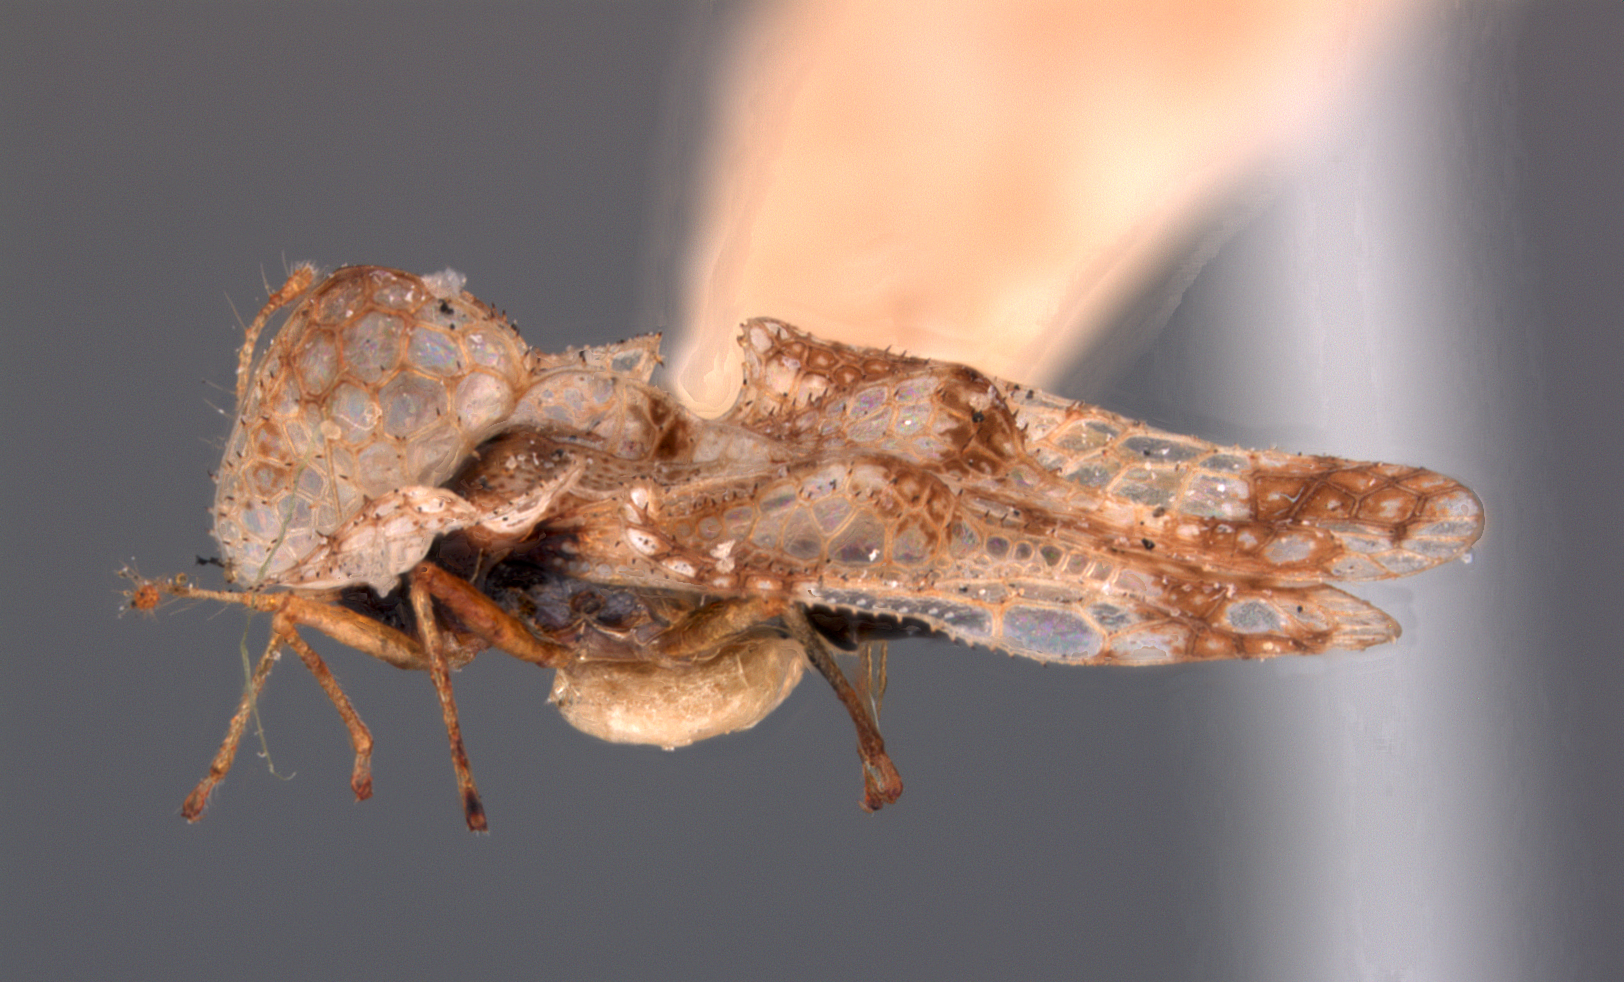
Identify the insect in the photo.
Corythucha heidemanni
